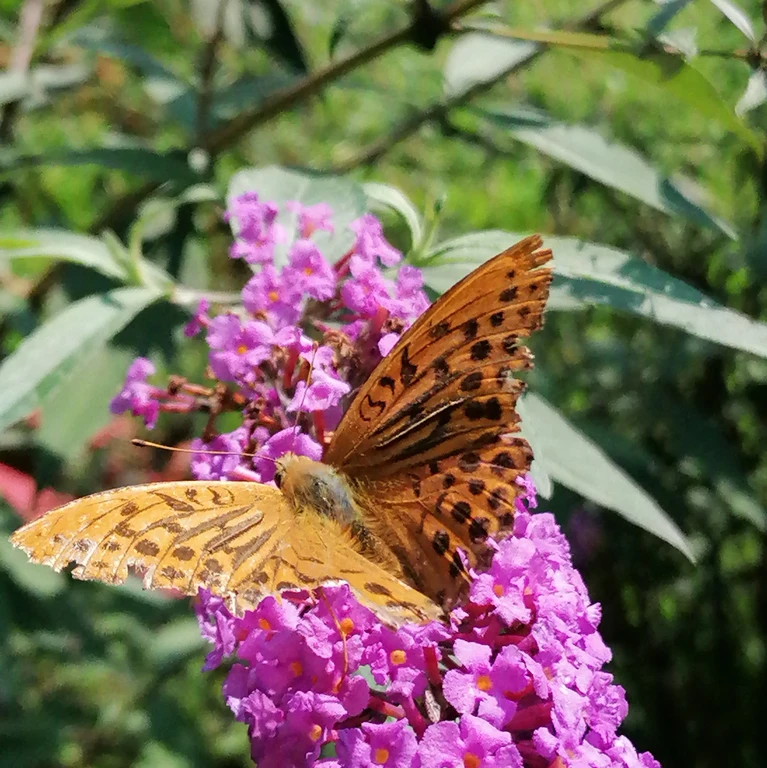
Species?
Argynnis paphia
